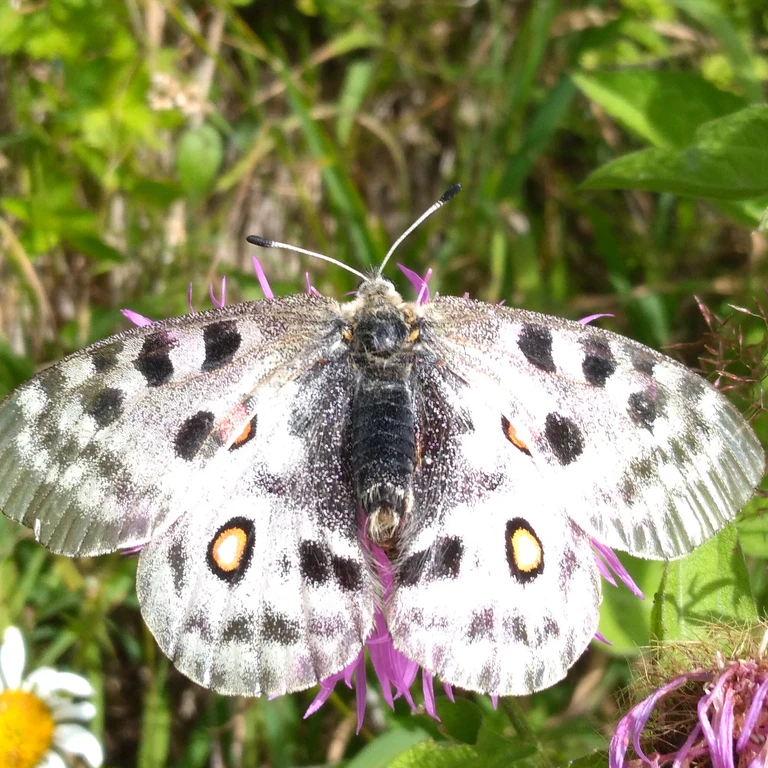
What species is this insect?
Parnassius apollo
